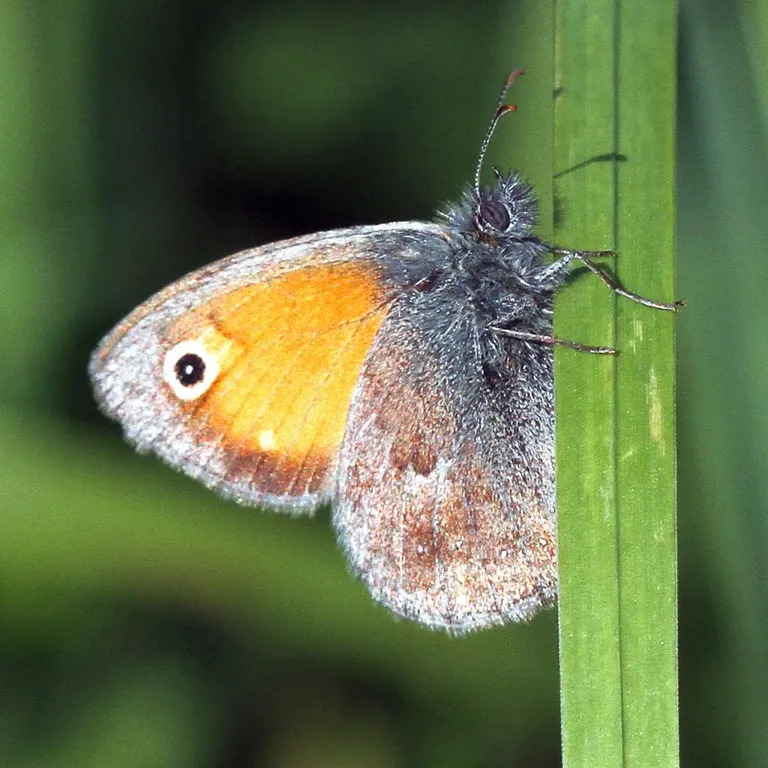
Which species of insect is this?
Coenonympha pamphilus
